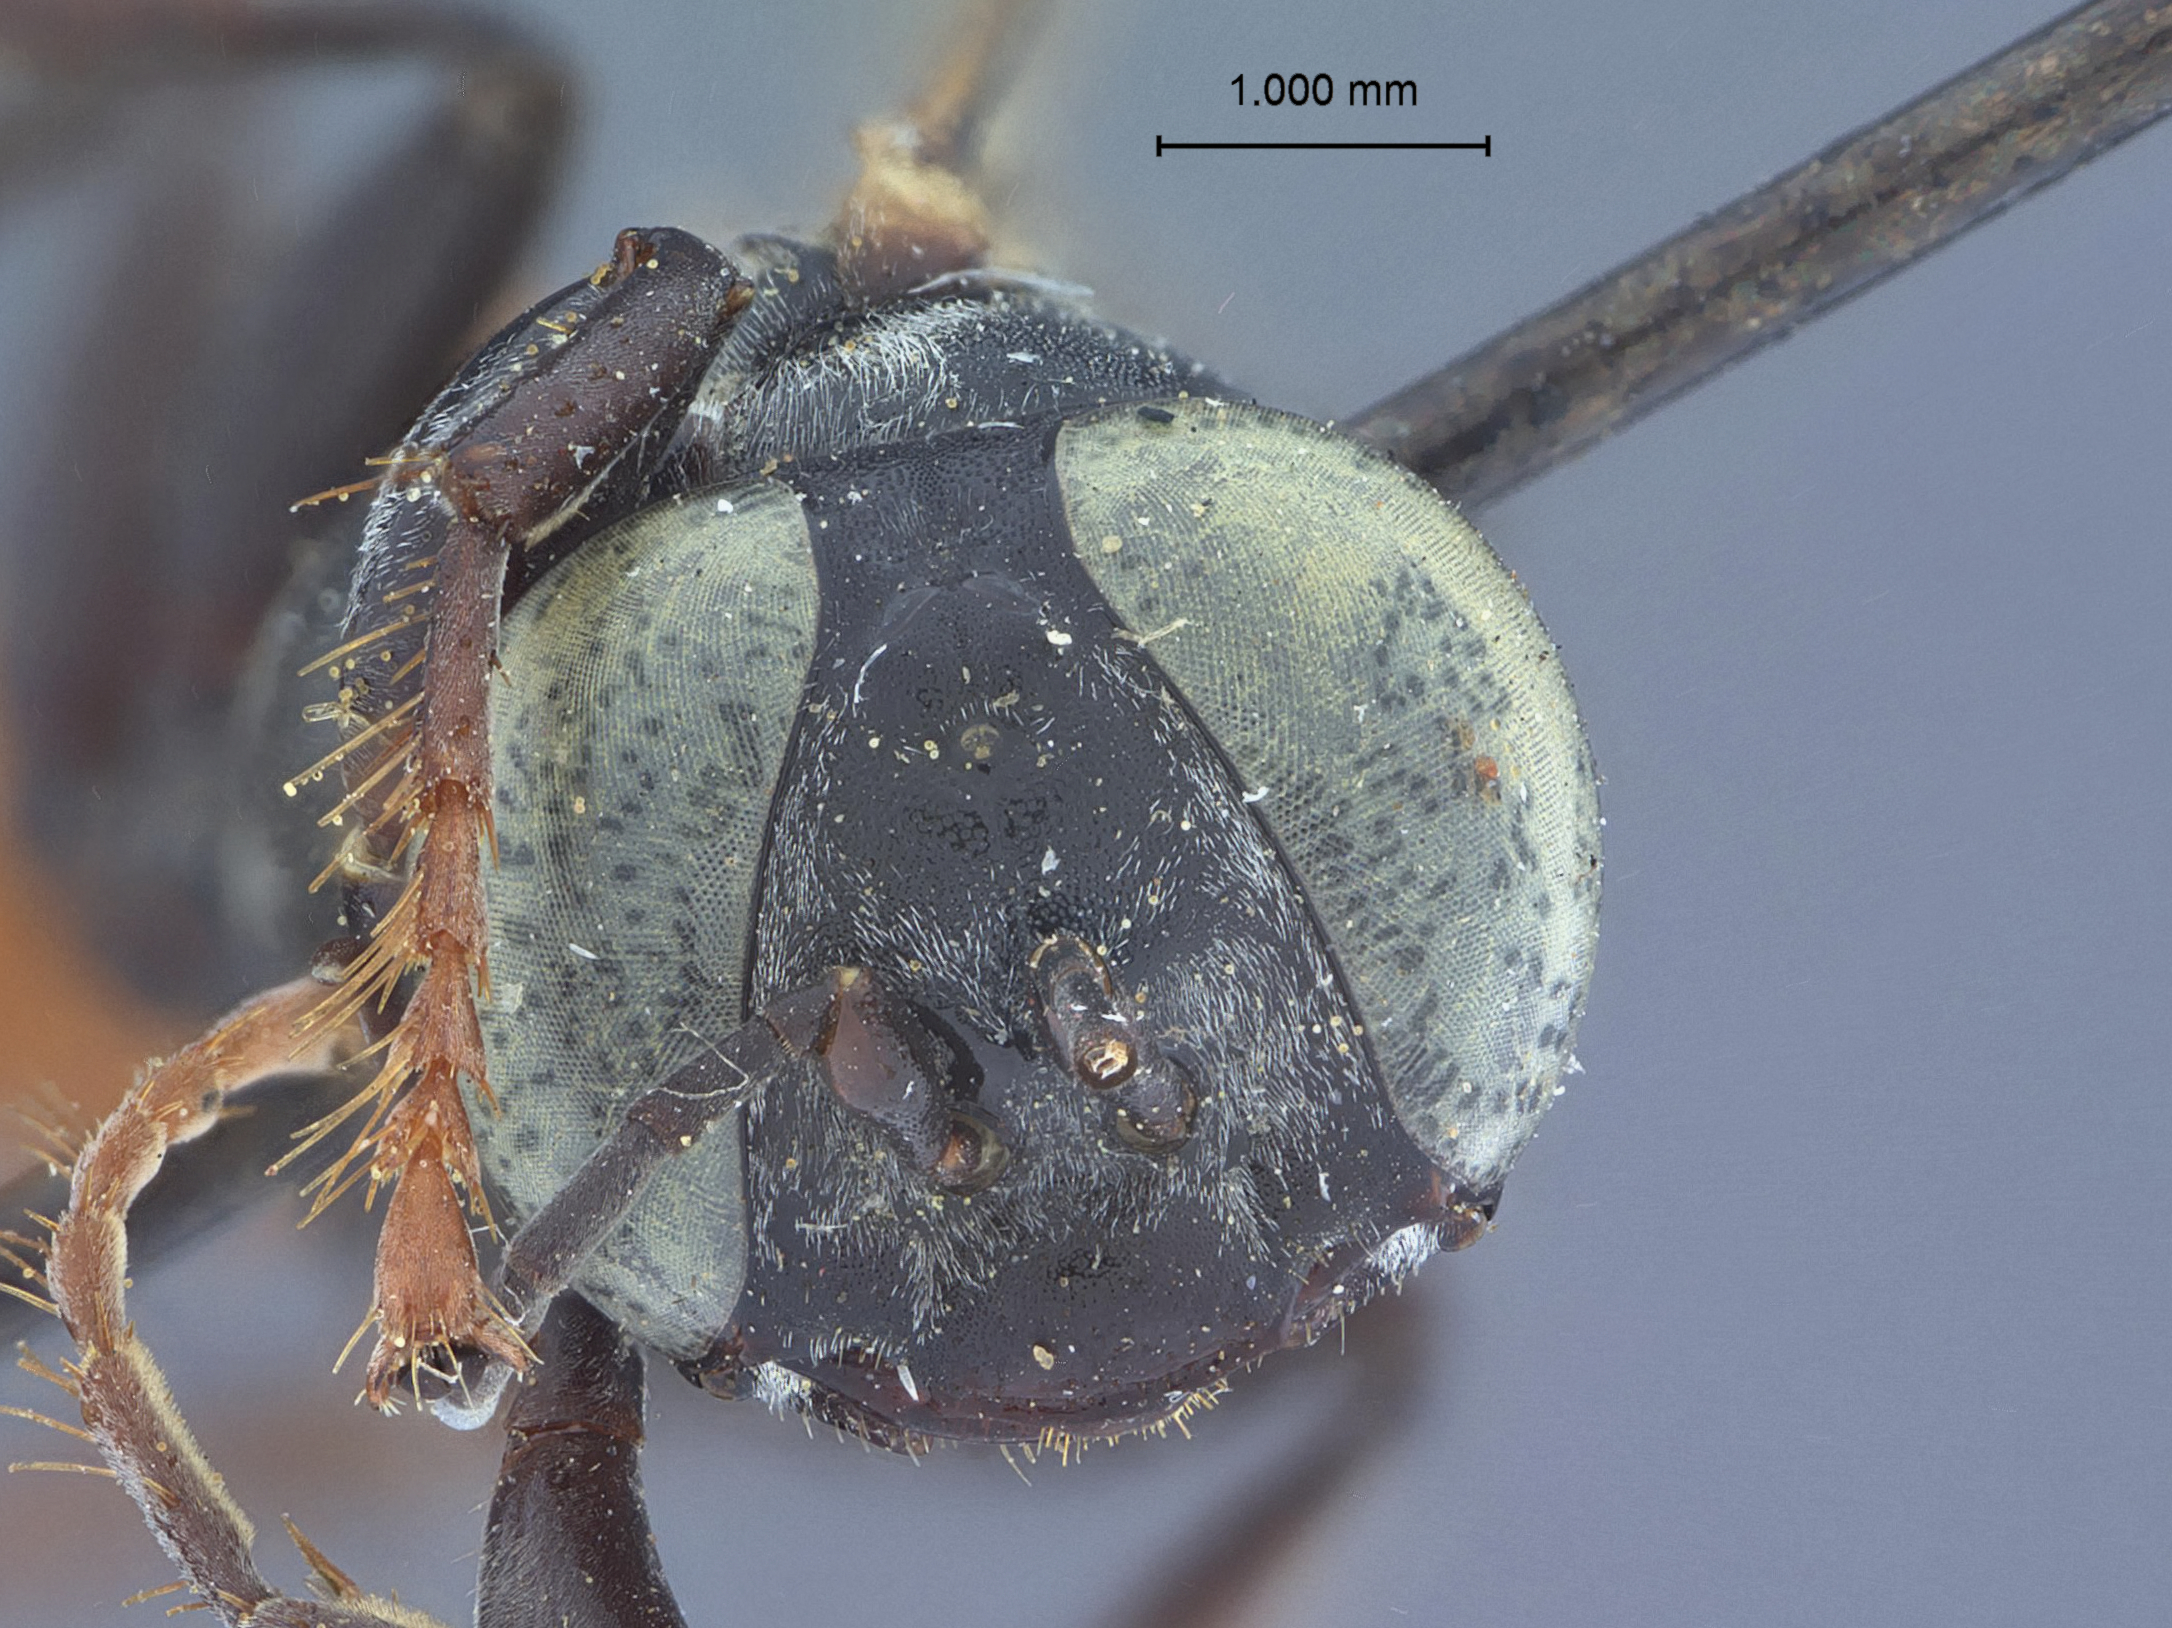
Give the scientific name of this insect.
Tachysphex gillettei
